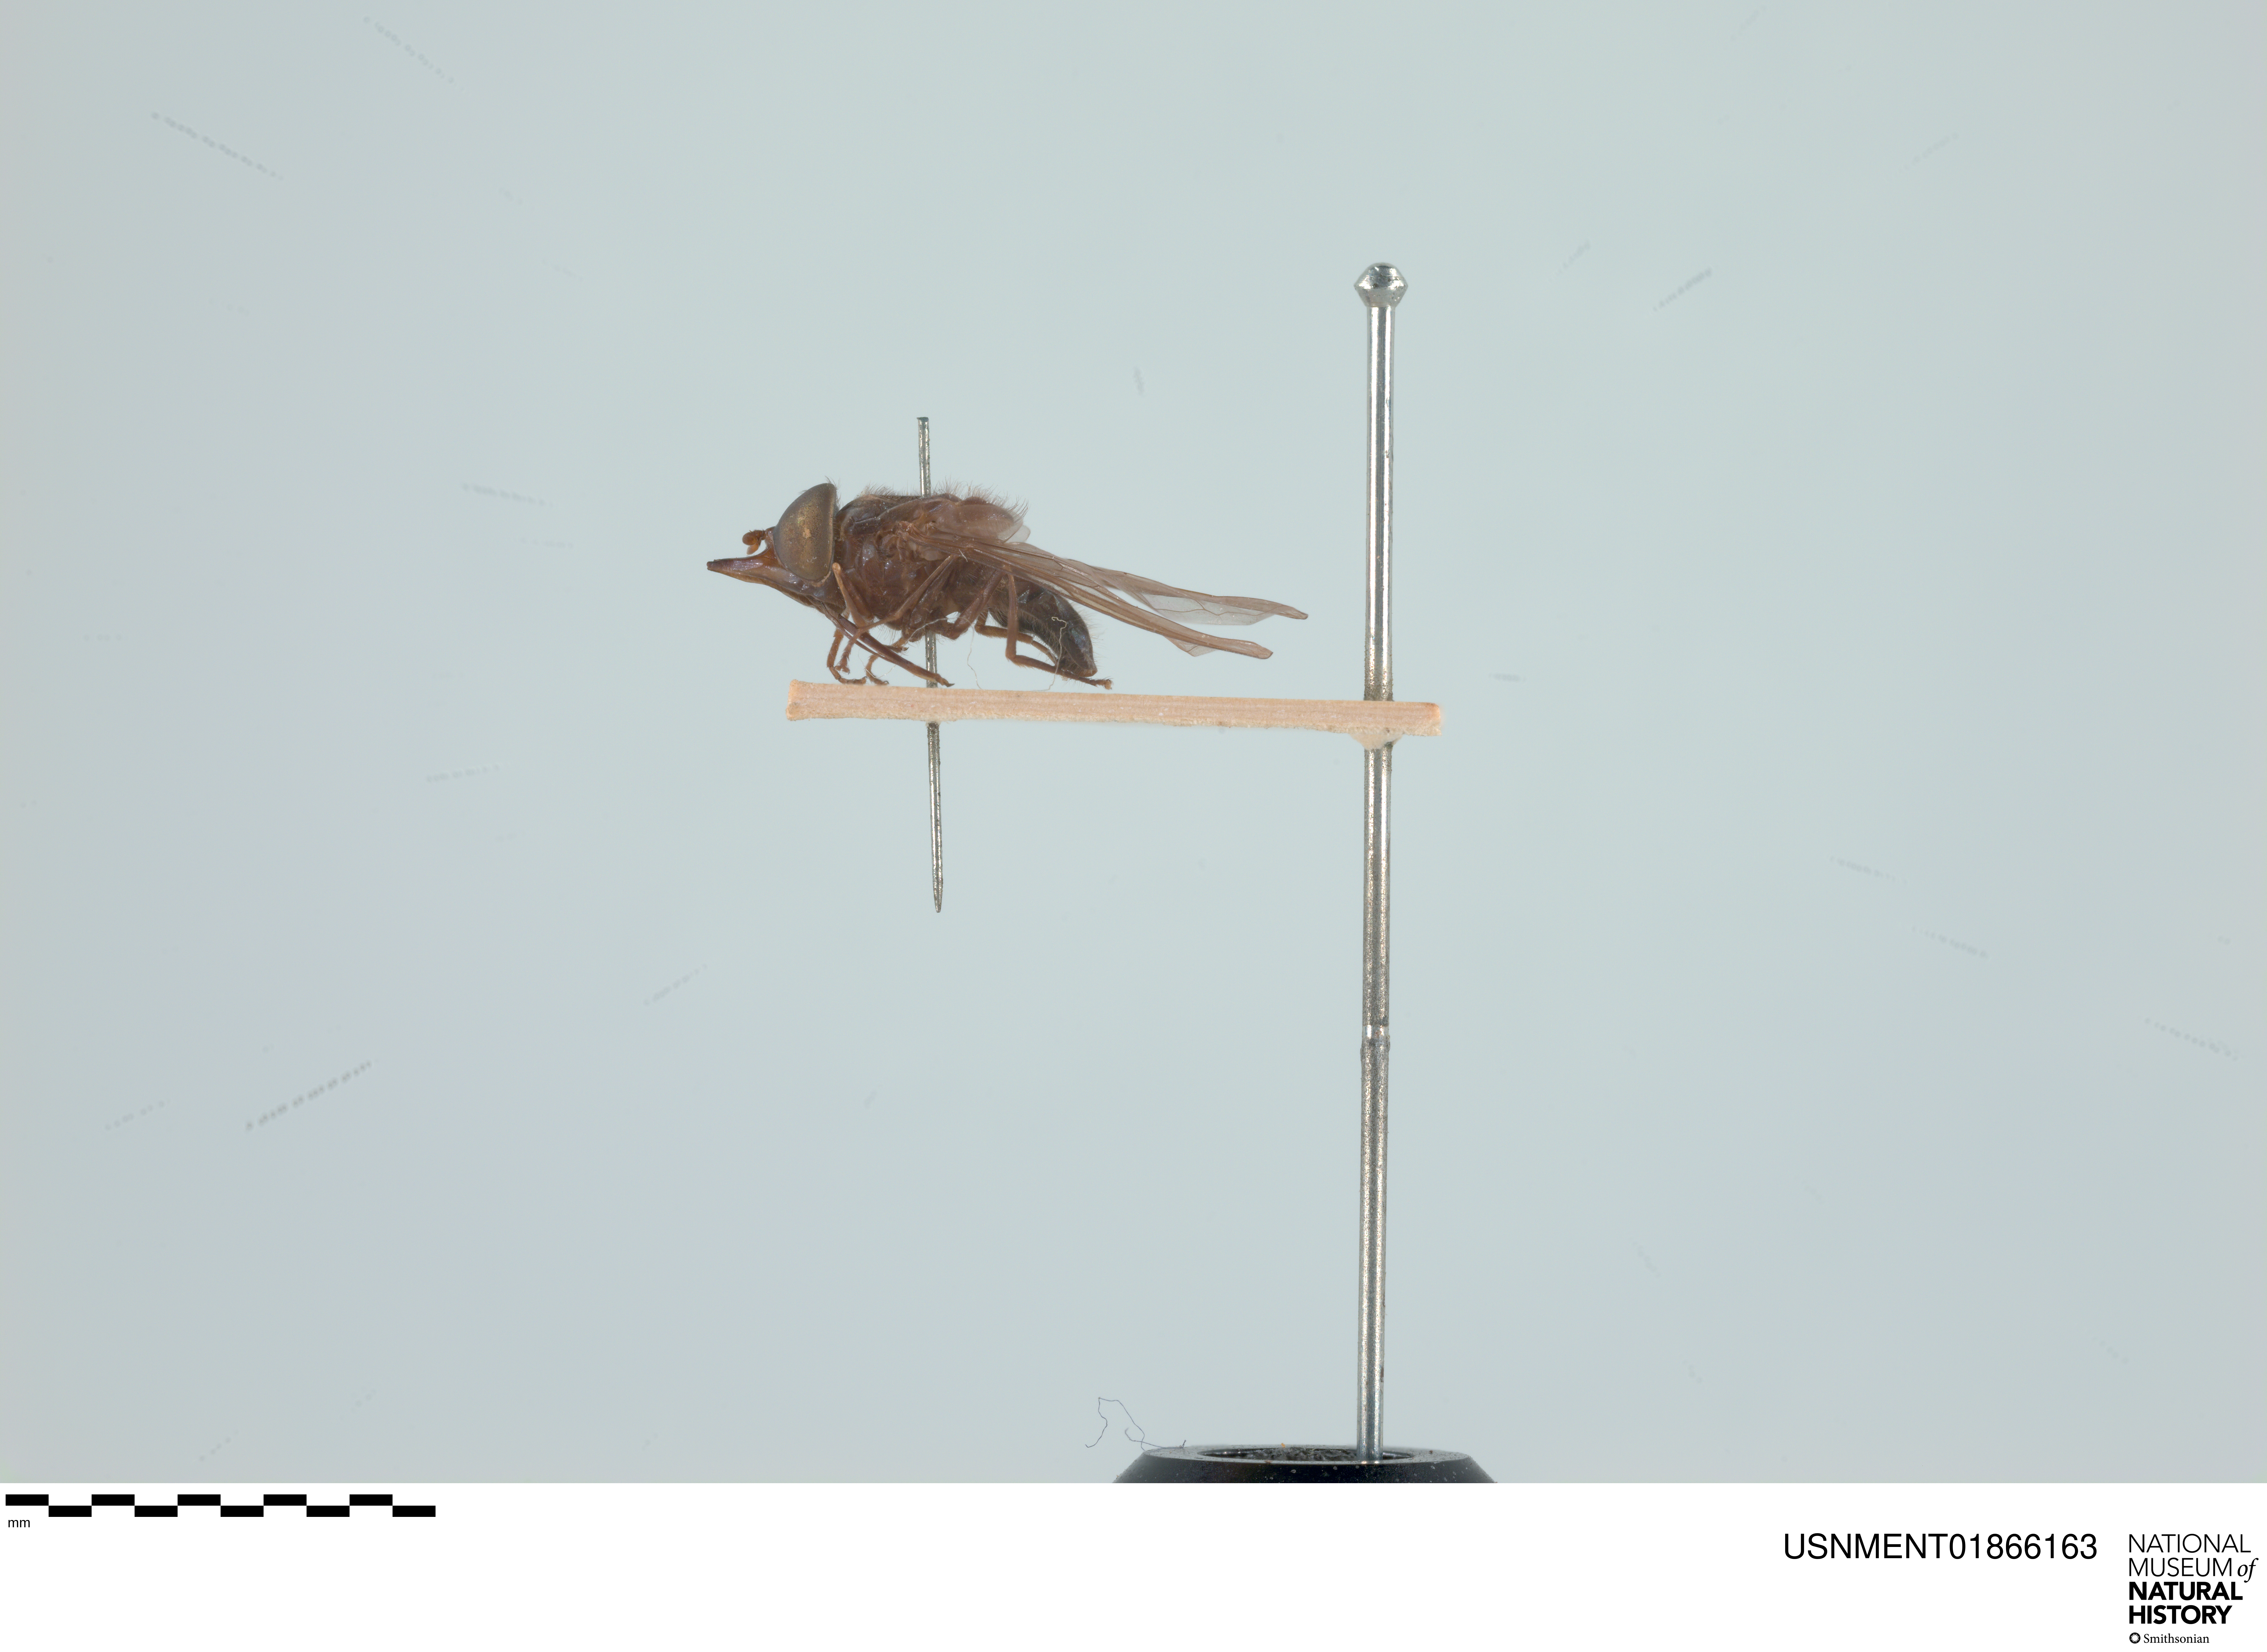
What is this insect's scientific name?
Rhingia fuscipes
